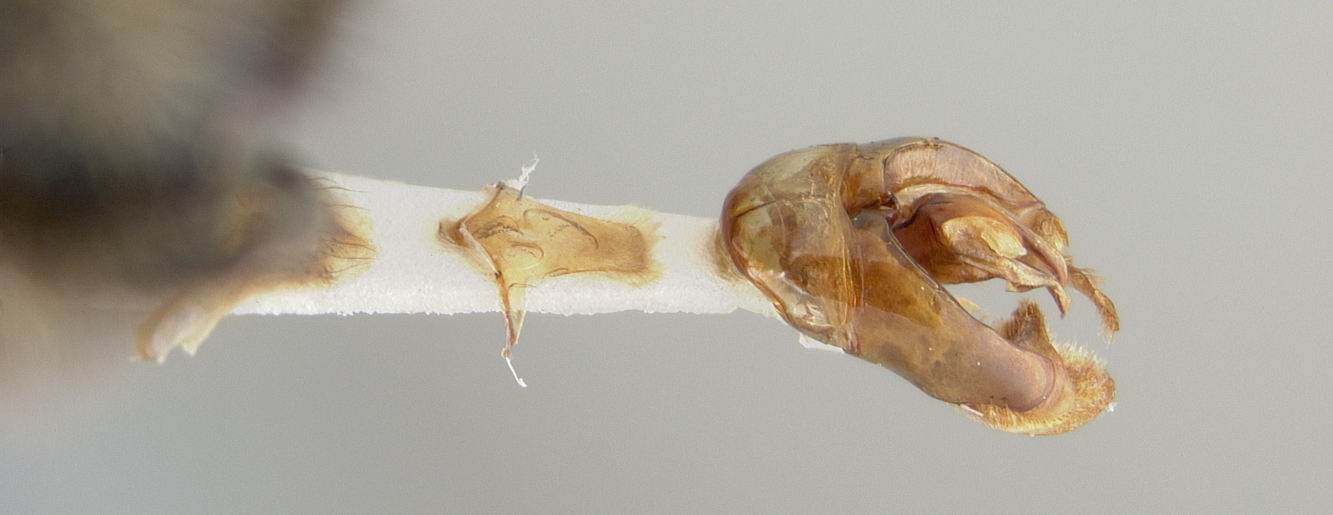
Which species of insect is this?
Psithyrus guatemalensis
